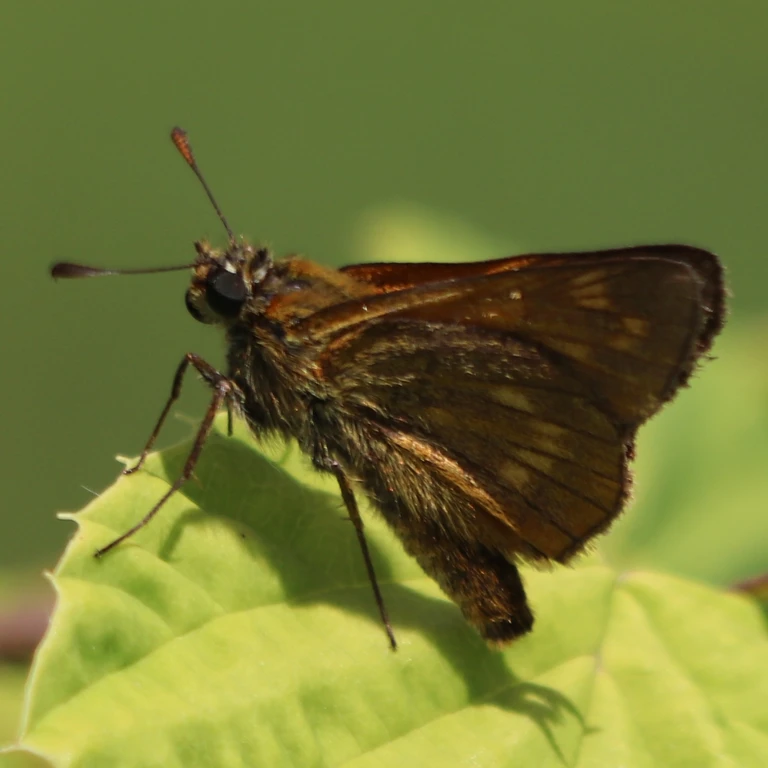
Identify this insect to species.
Ochlodes sylvanus (also Ochlodes venata)
